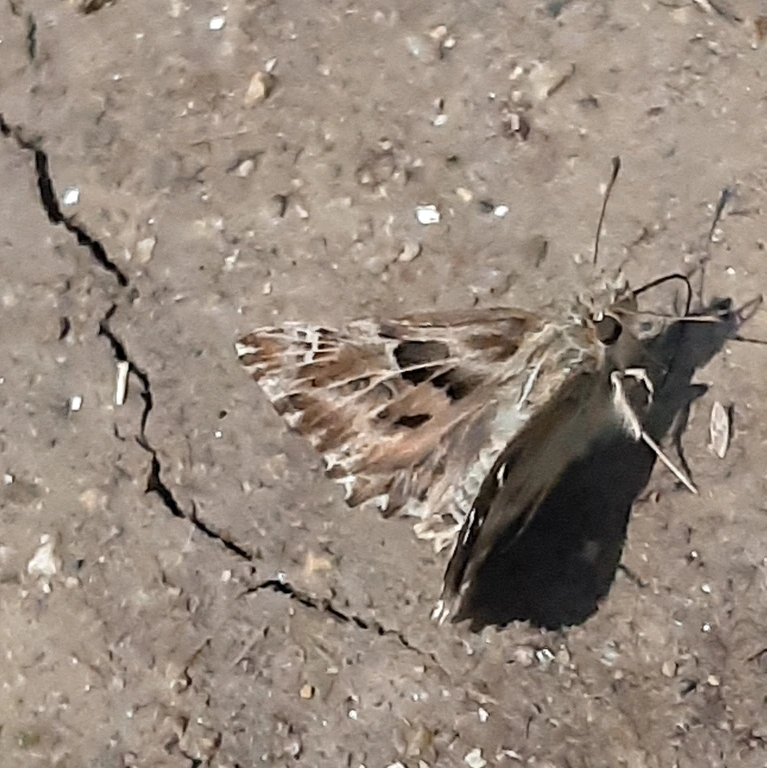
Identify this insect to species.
Carcharodus alceae
